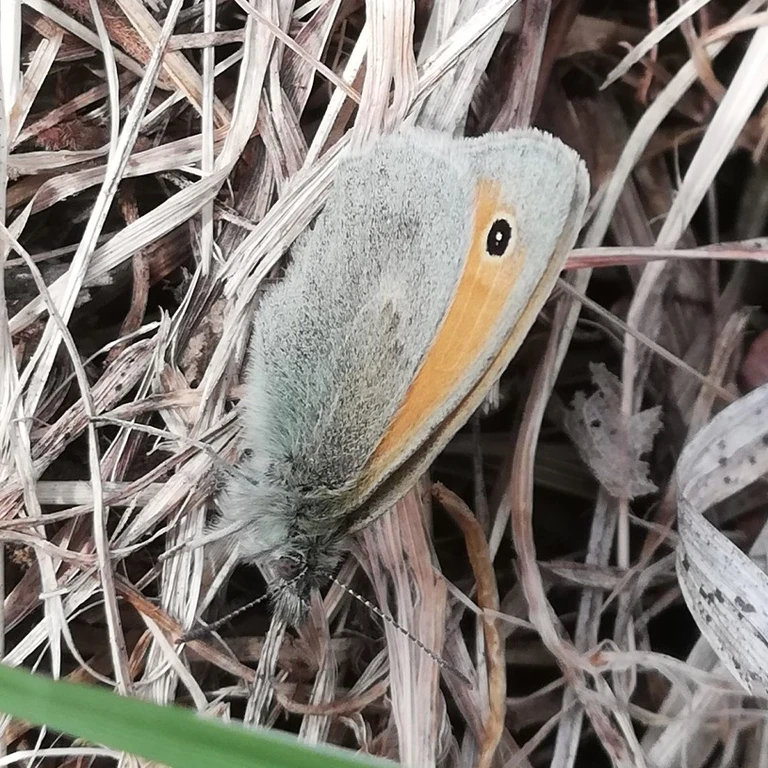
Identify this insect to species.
Coenonympha pamphilus
